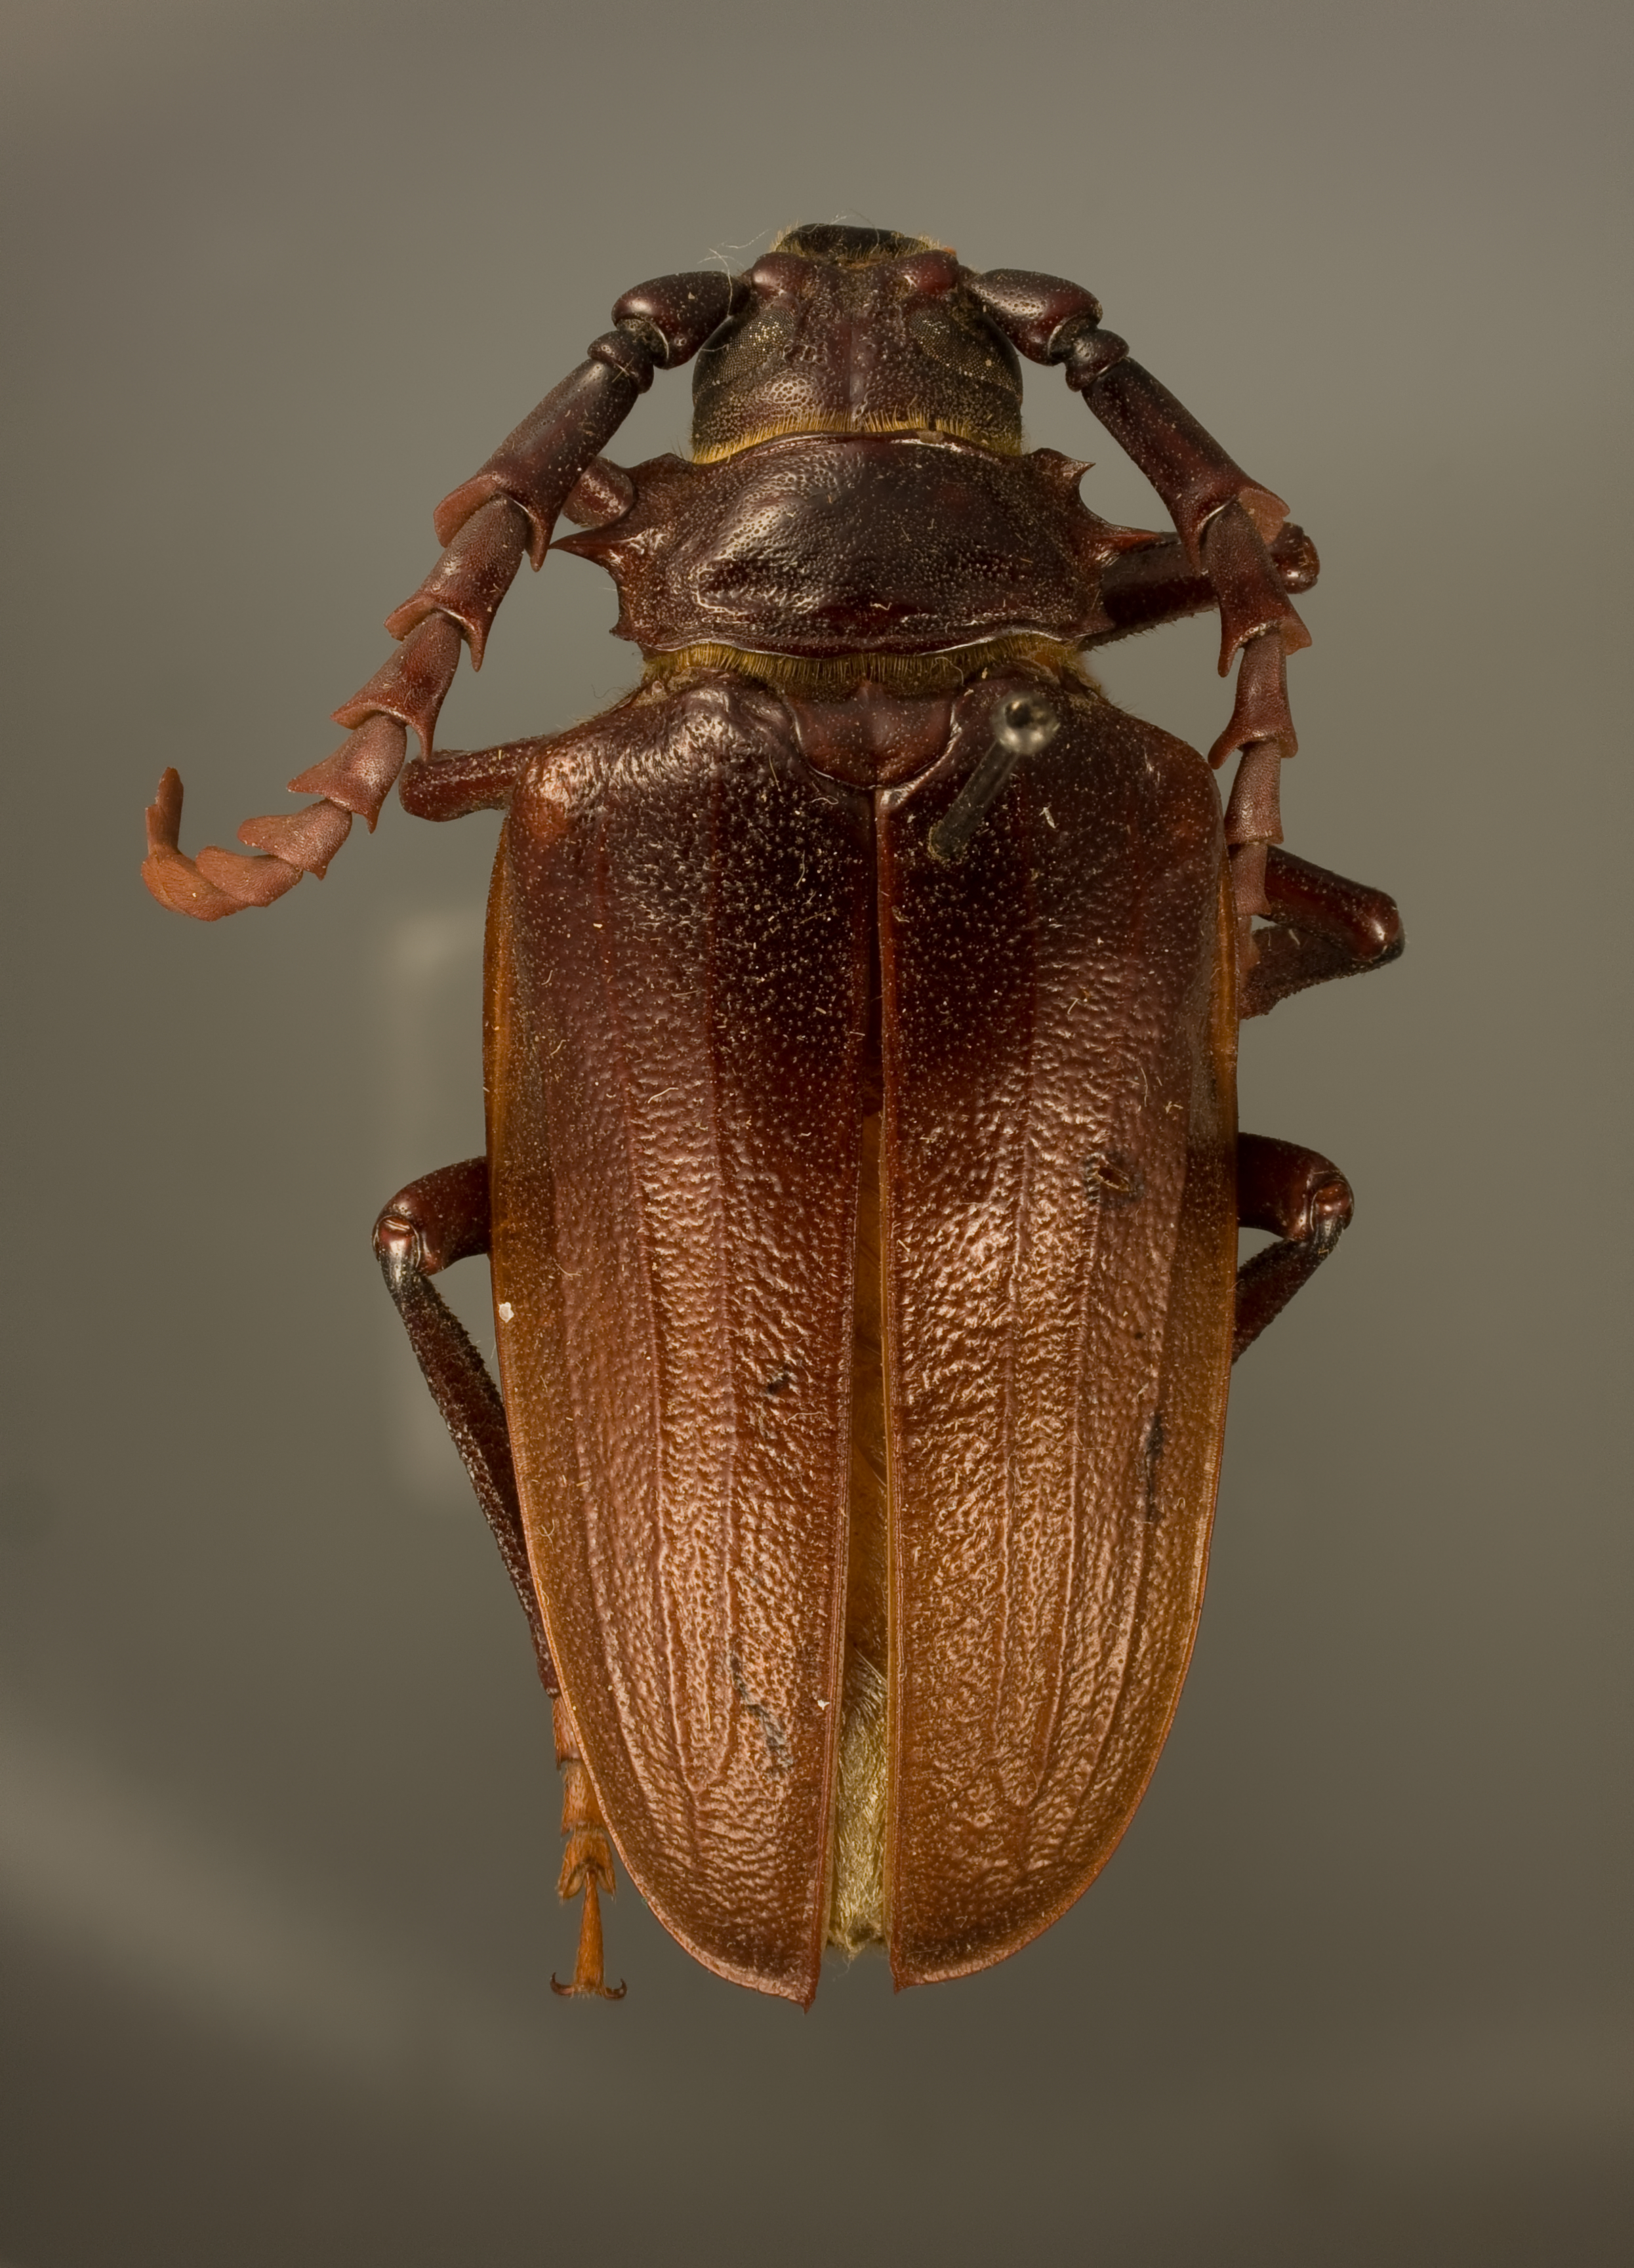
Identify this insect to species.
Prionus californicus
